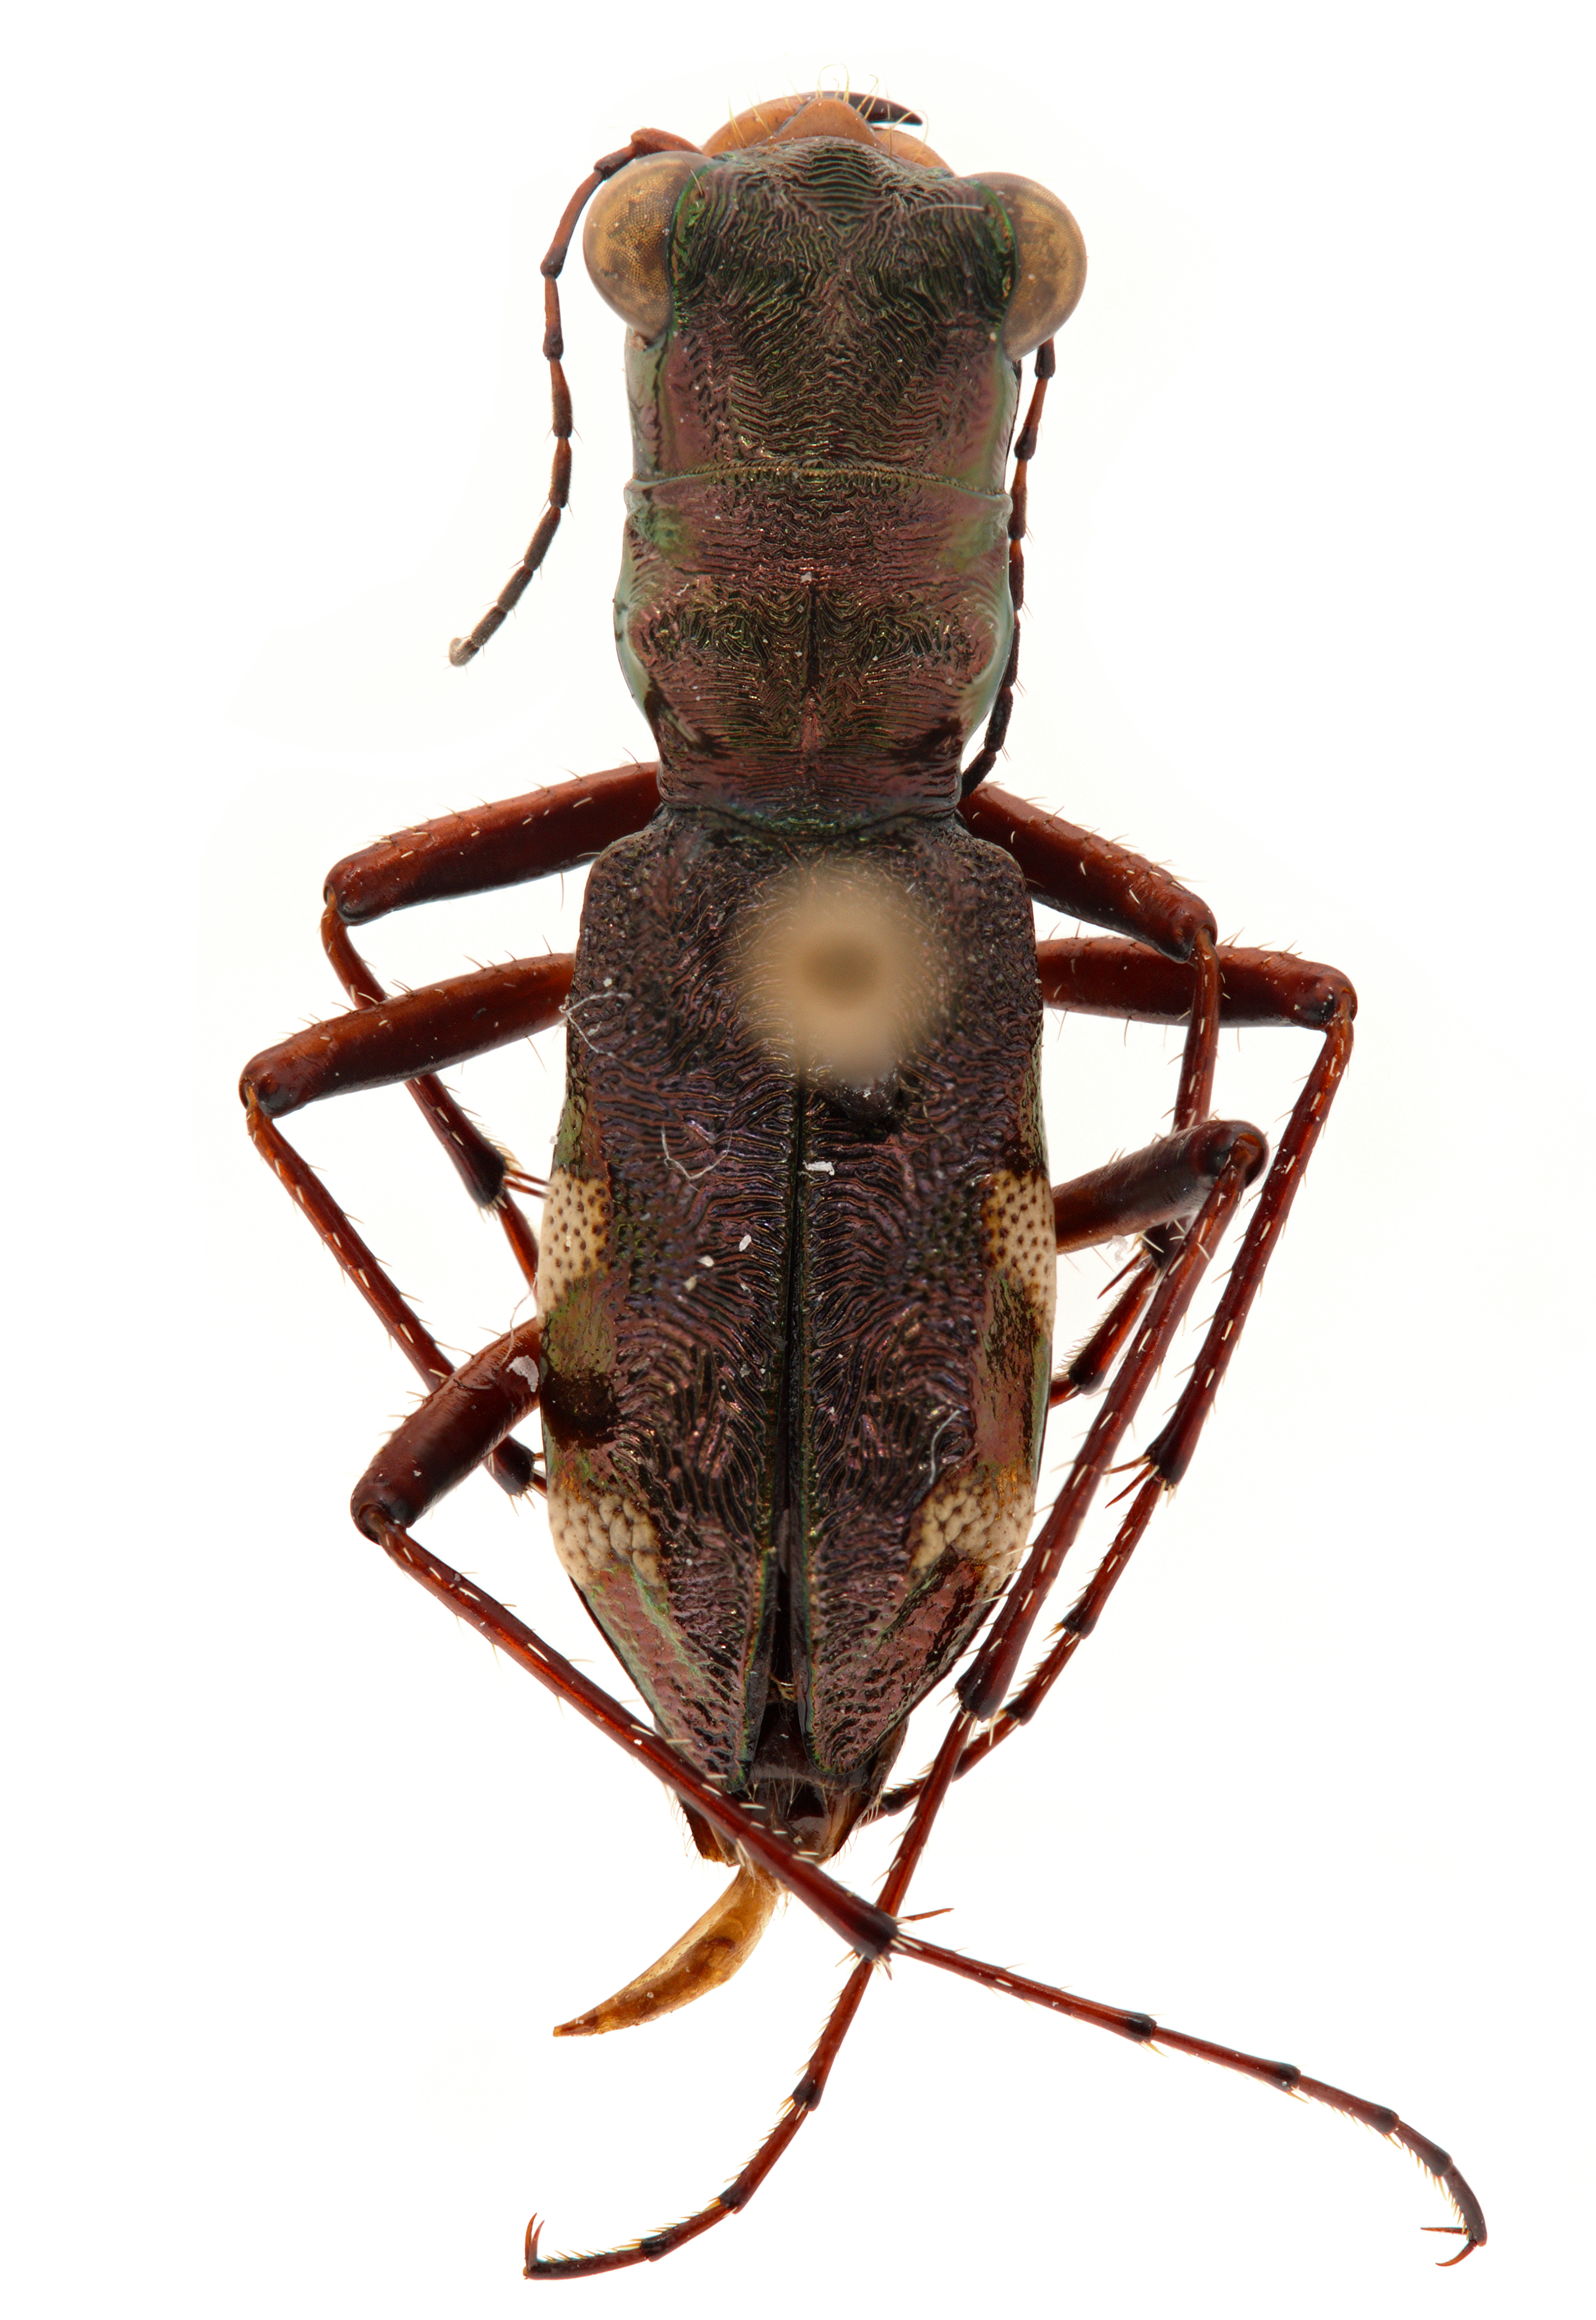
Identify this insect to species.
Eucallia boussingaulti
